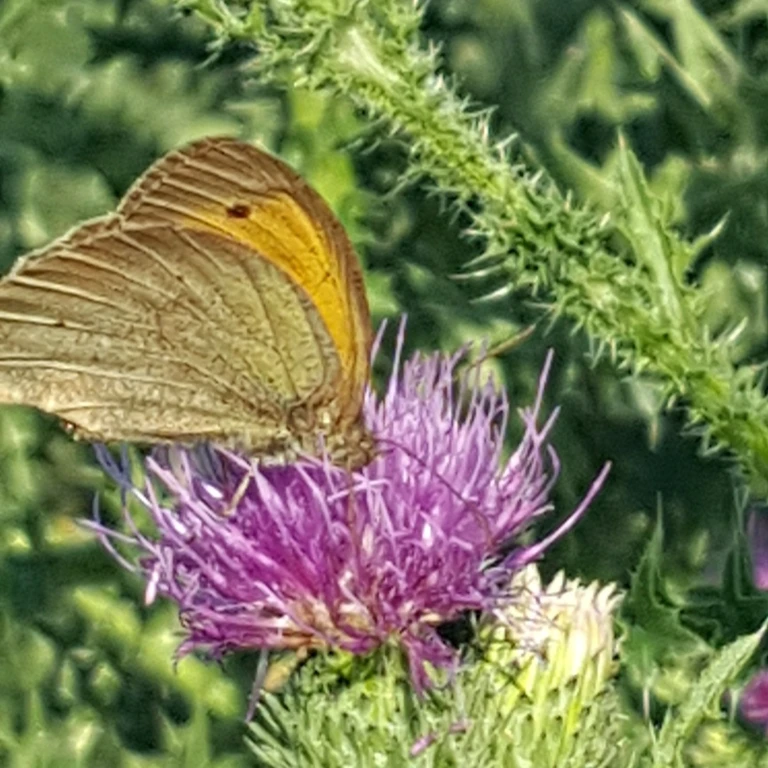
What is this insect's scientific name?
Maniola jurtina
